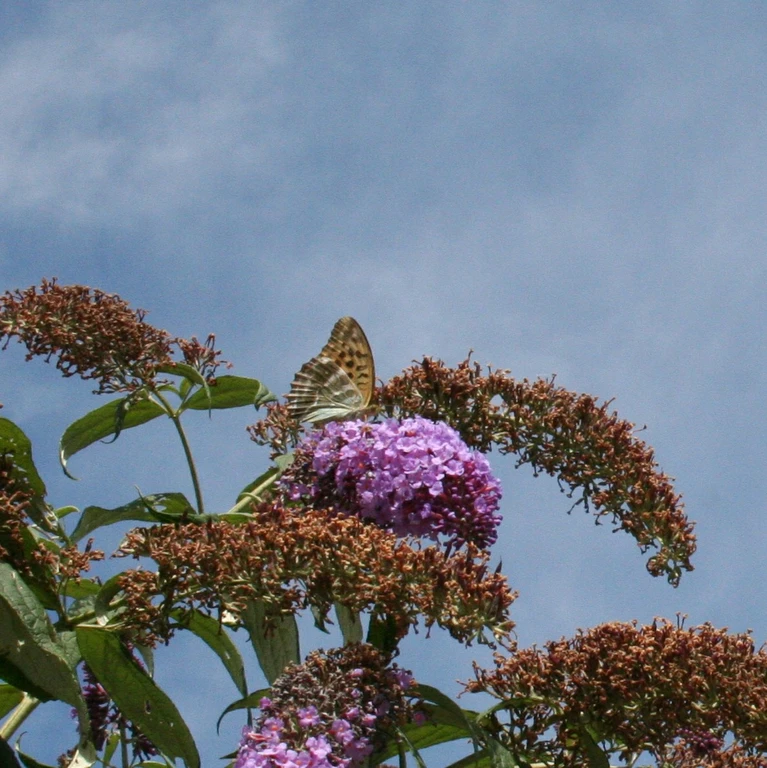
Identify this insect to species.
Argynnis paphia
